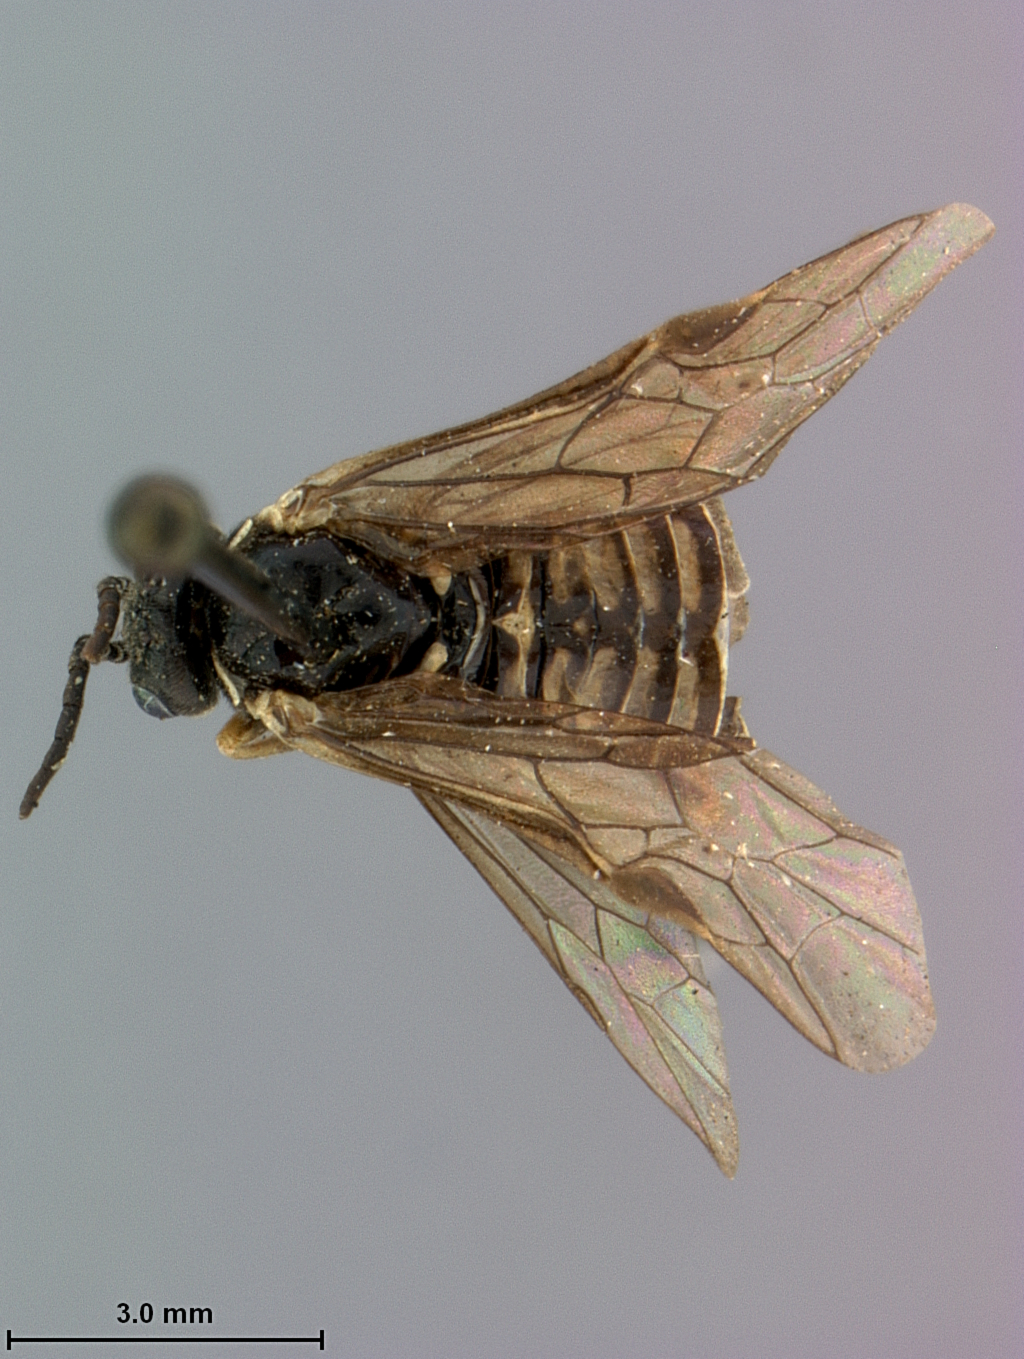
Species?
Empria caudelli
